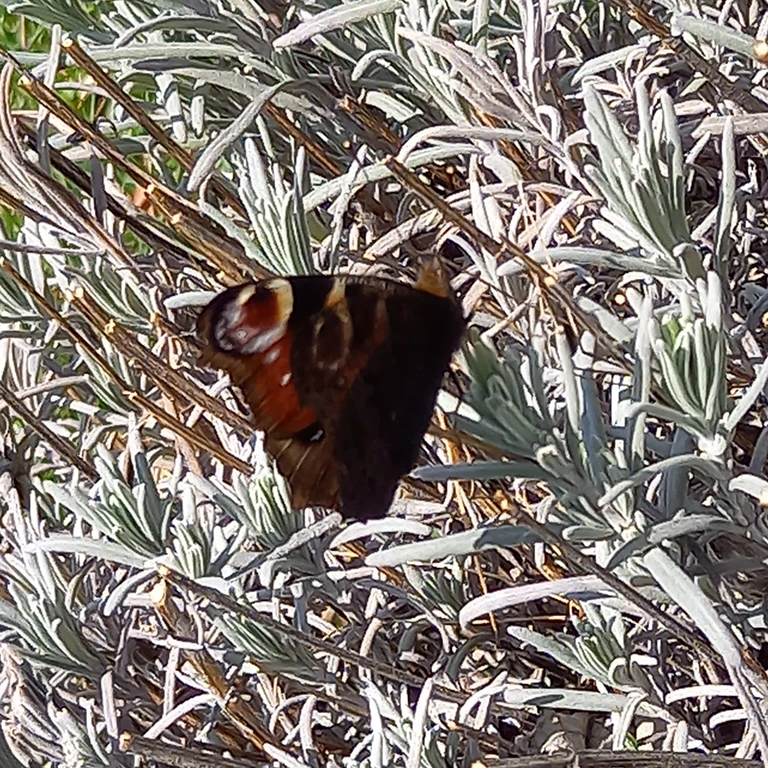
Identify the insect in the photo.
Aglais io
